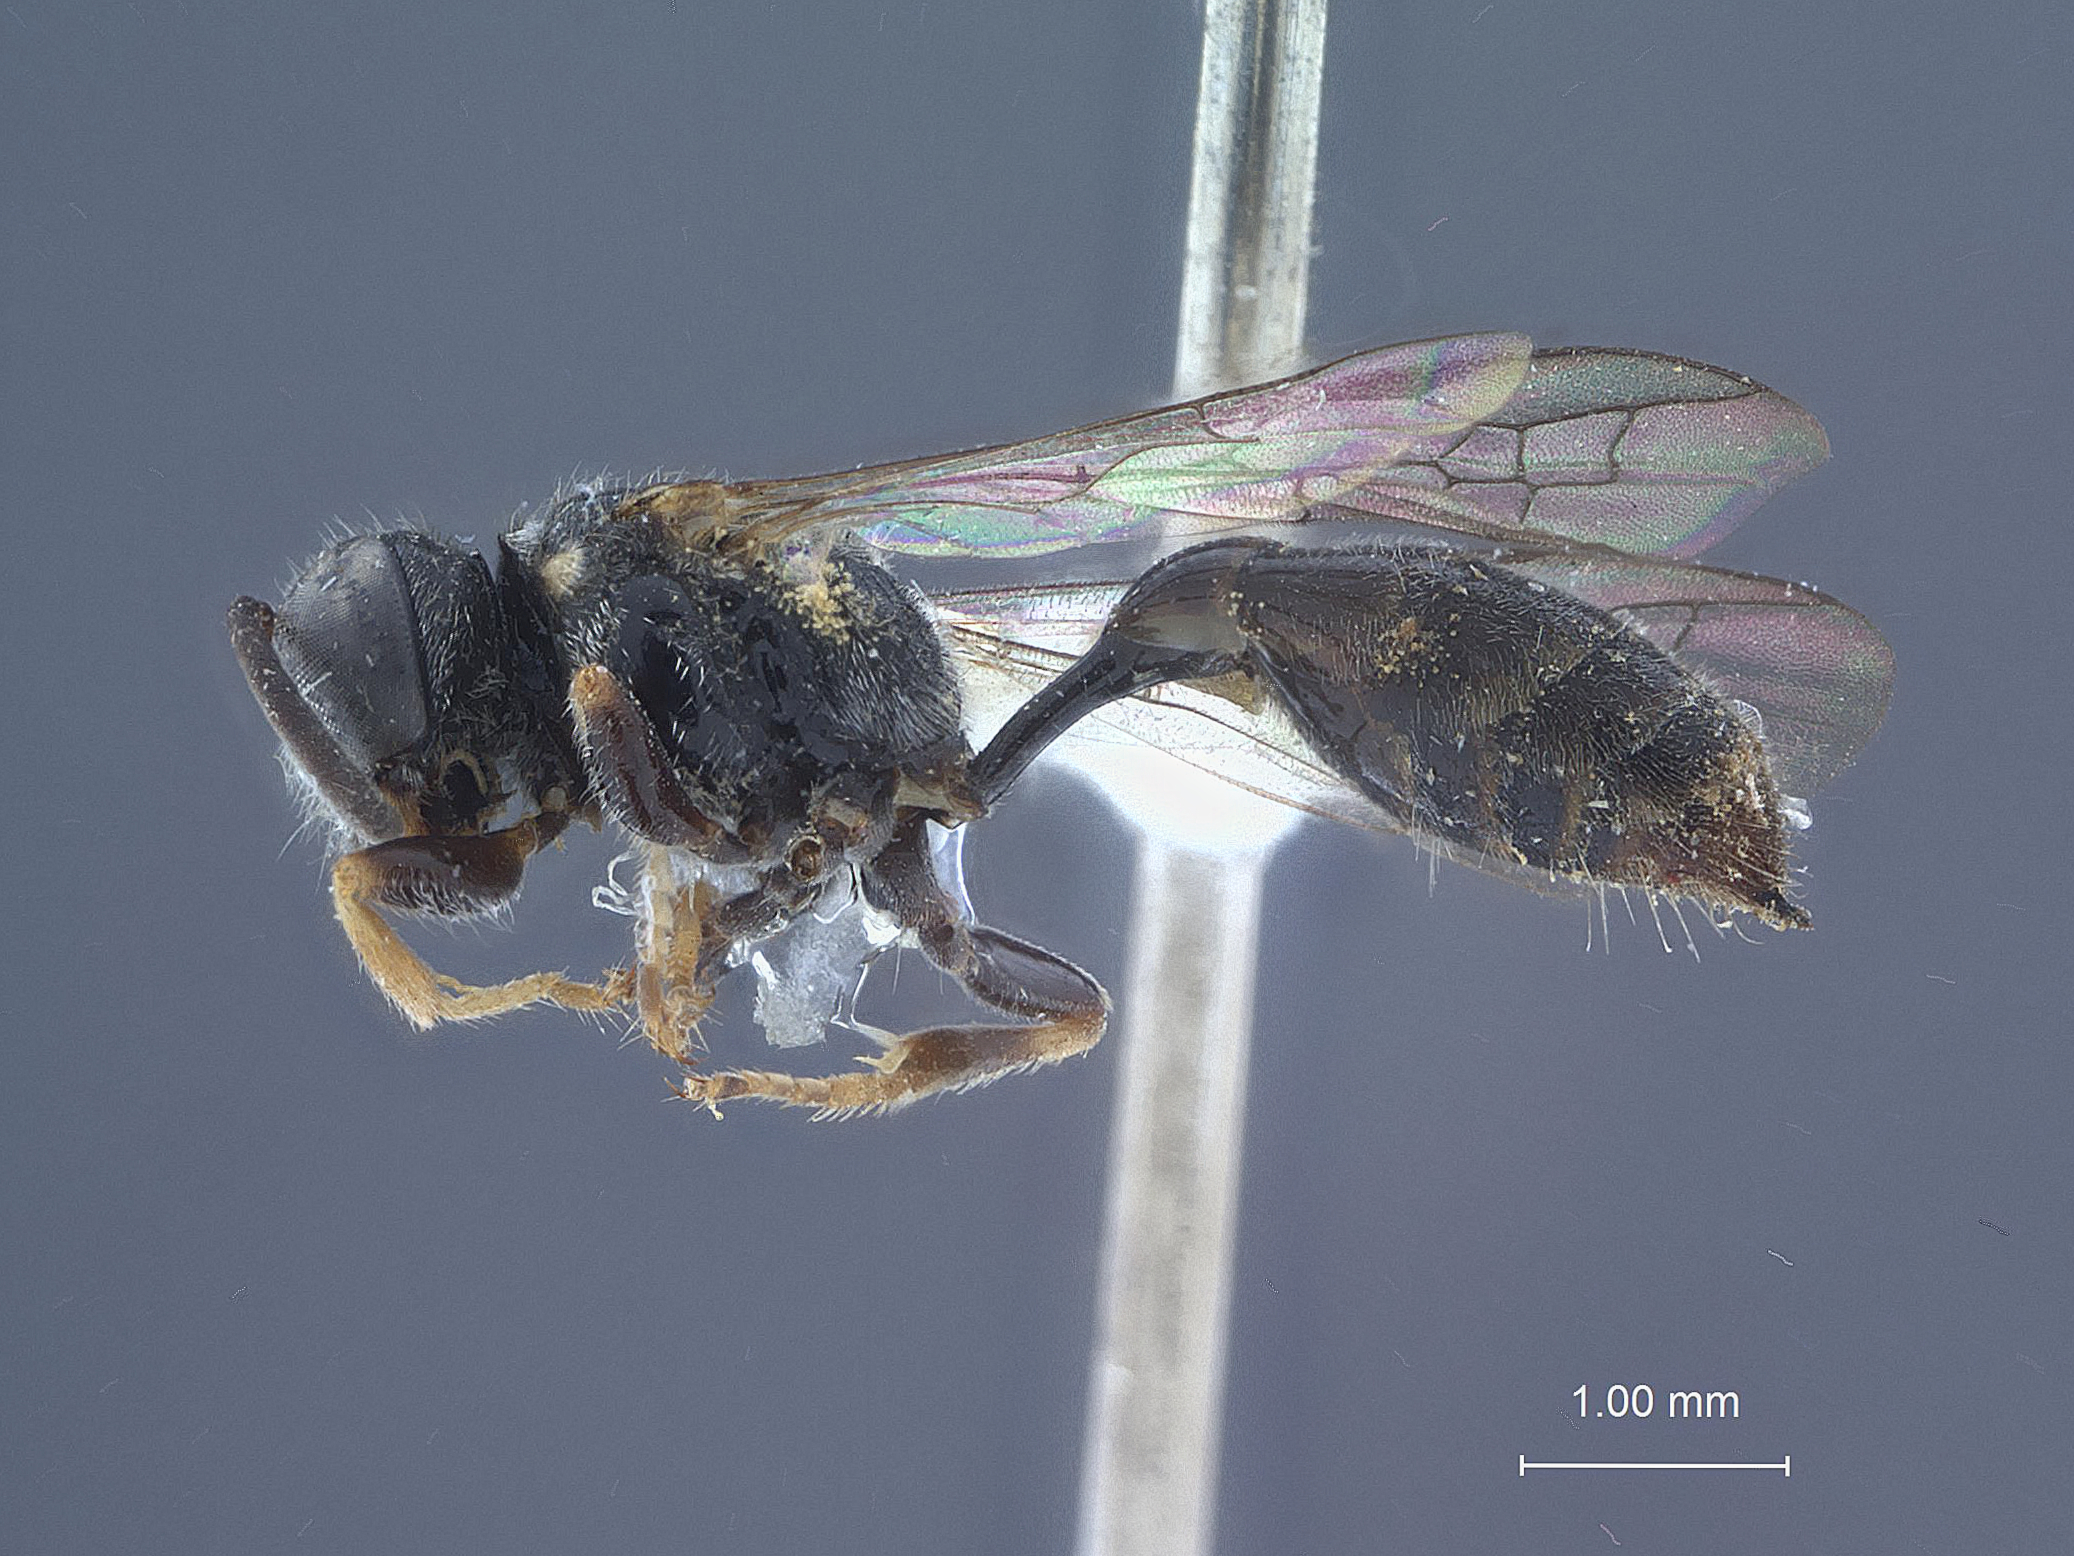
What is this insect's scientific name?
Pluto occipitalis
